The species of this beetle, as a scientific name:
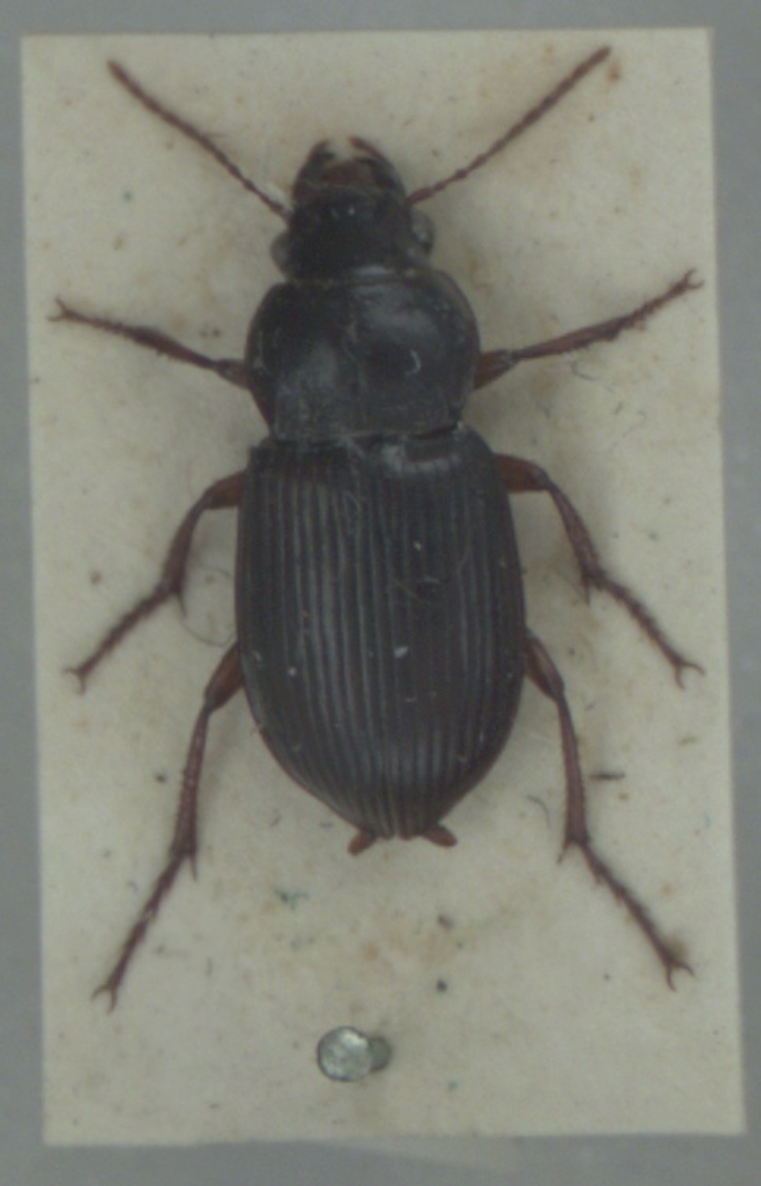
Amara aulica
